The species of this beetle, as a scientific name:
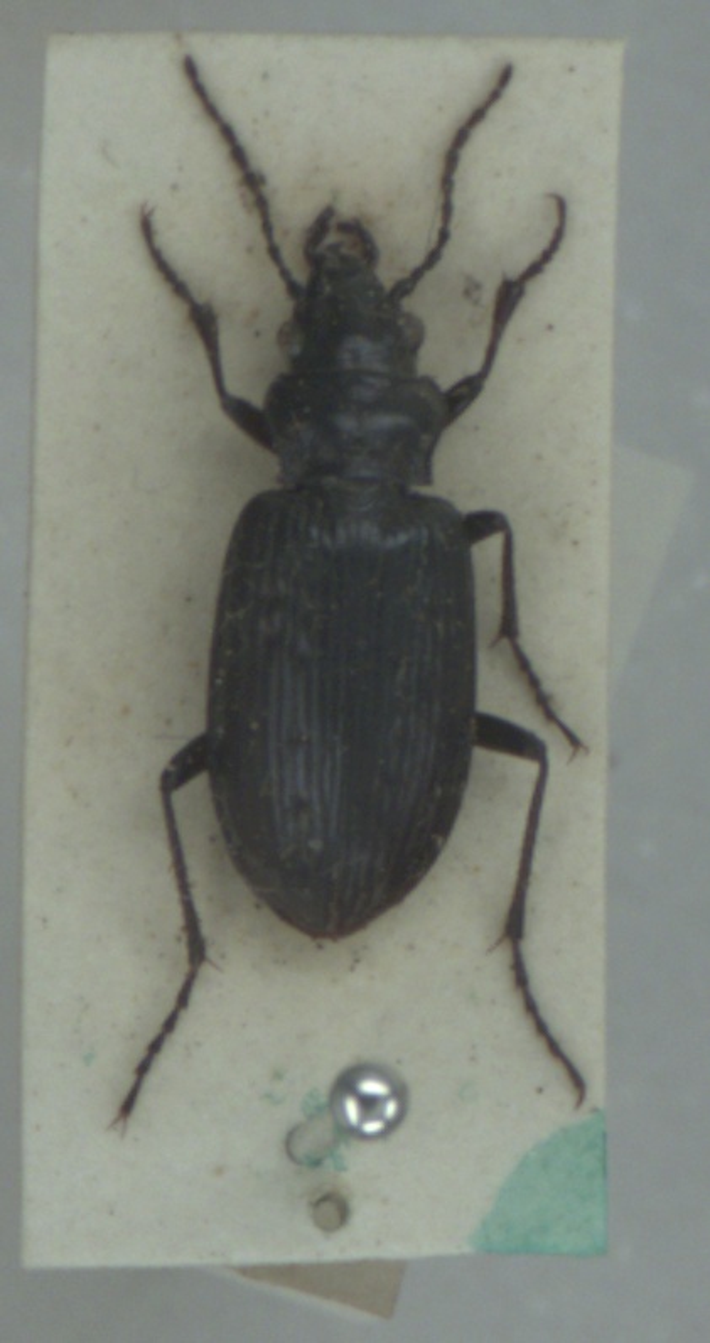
Pelophila borealis
